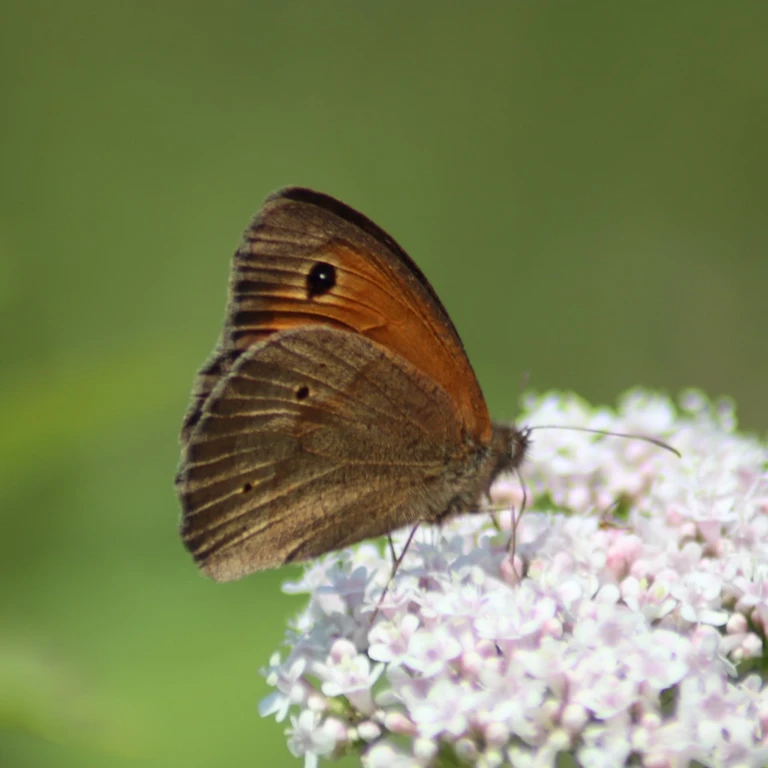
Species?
Maniola jurtina
